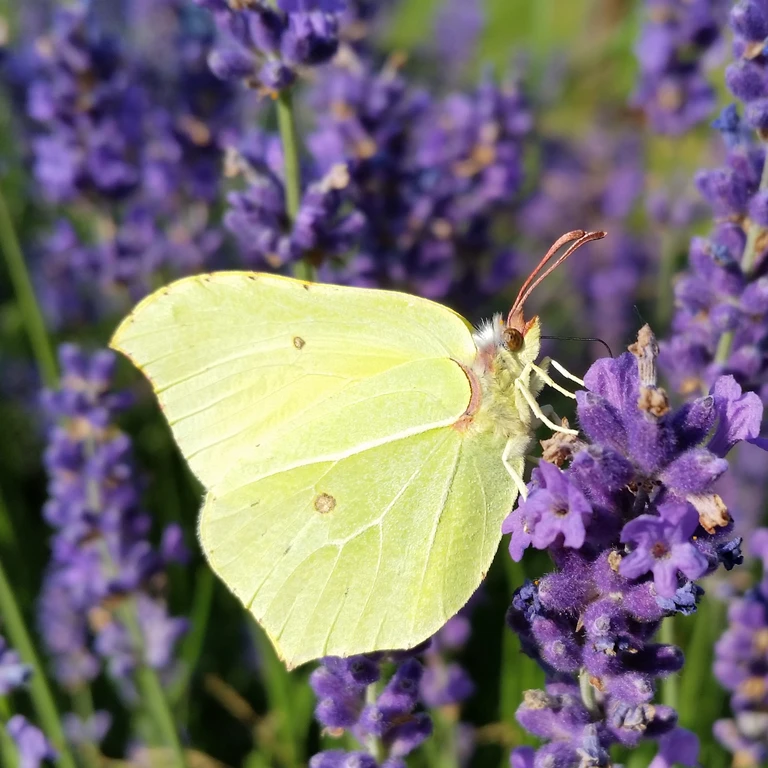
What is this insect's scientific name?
Gonepteryx rhamni
